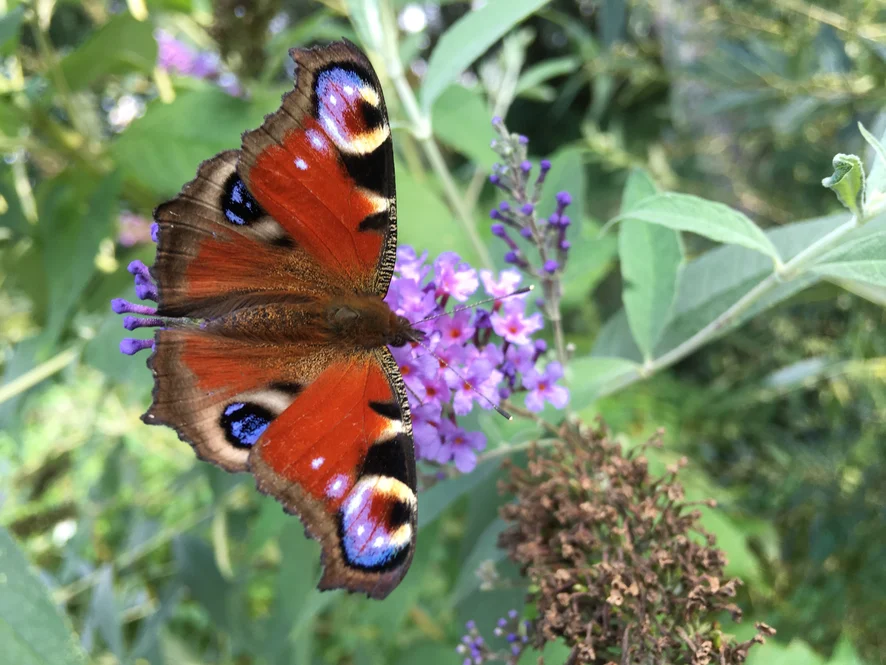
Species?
Aglais io
